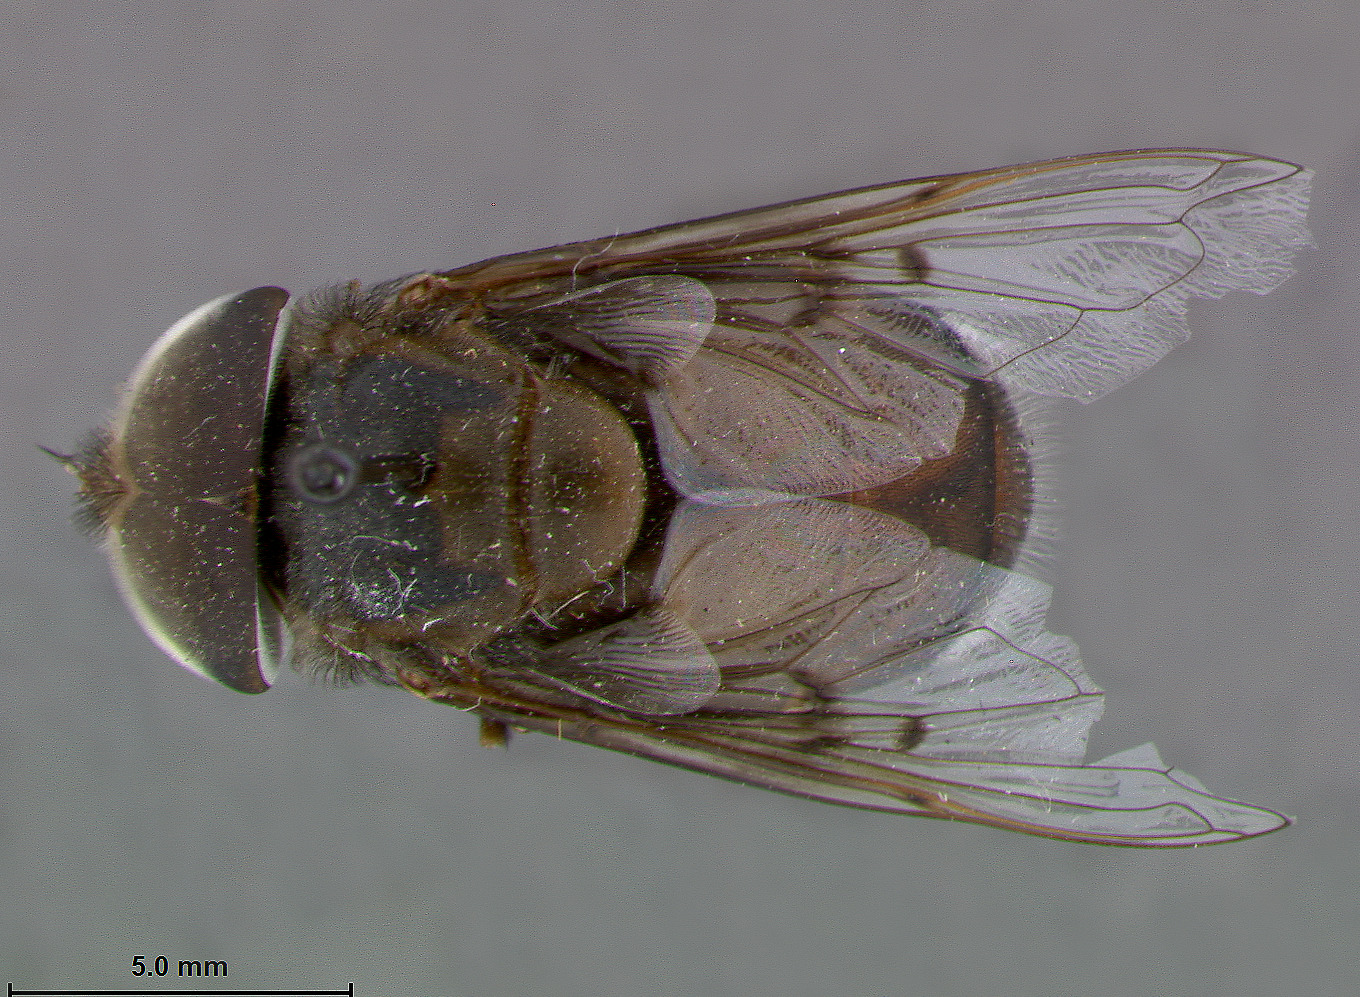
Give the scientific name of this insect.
Volucella albipilosa
